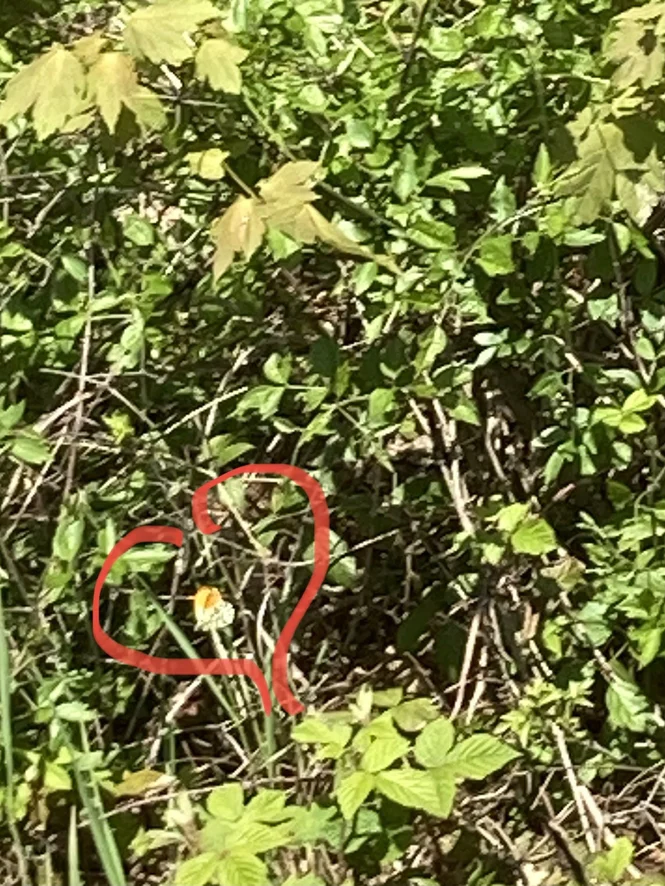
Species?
Anthocharis cardamines
